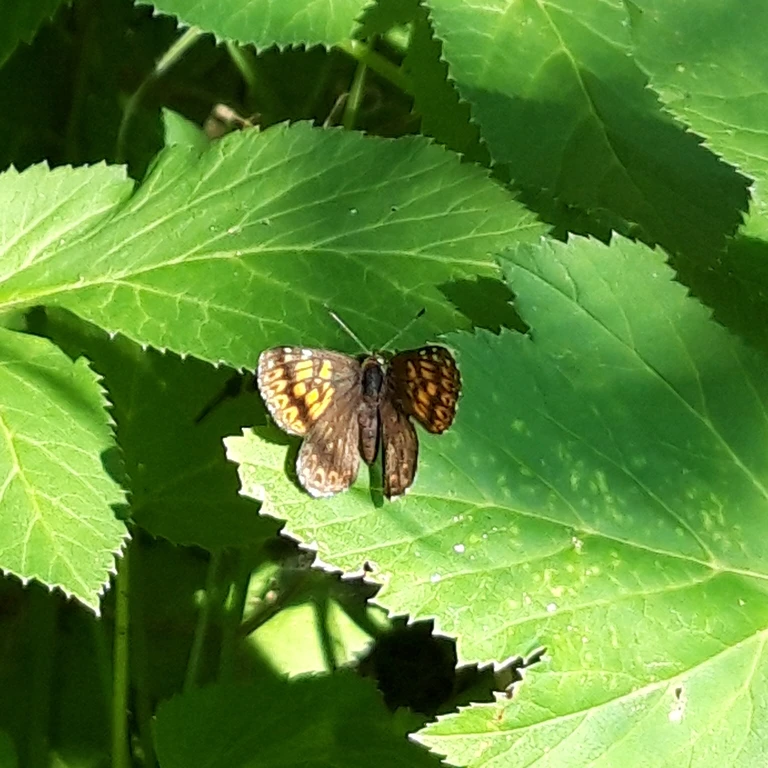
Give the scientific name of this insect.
Hamearis lucina
